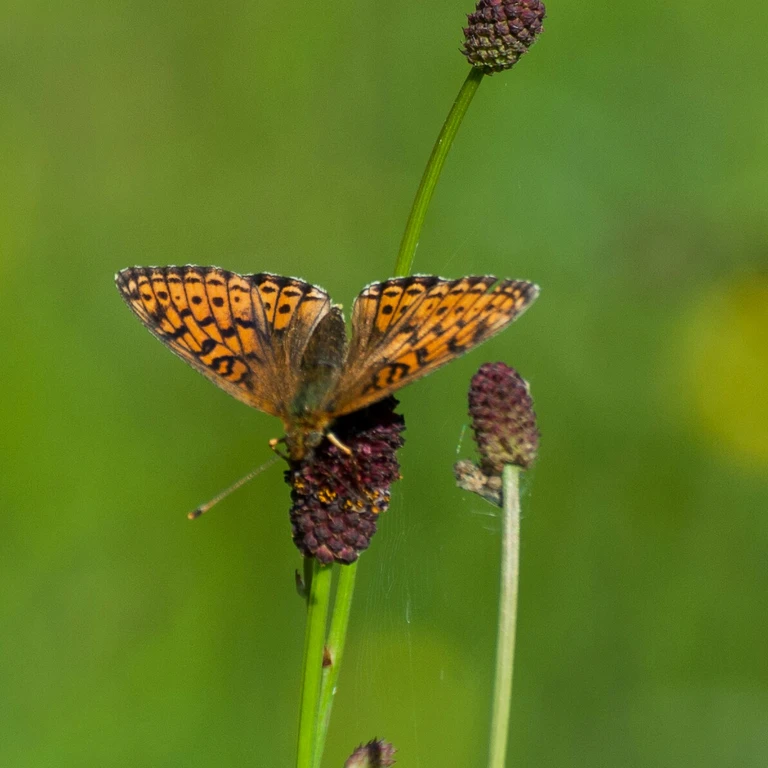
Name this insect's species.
Brenthis ino
